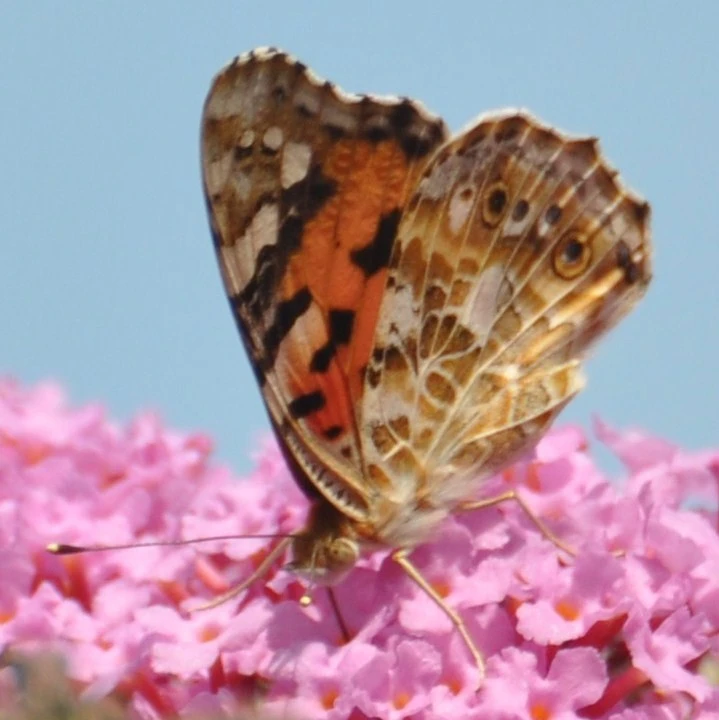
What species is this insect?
Vanessa cardui
